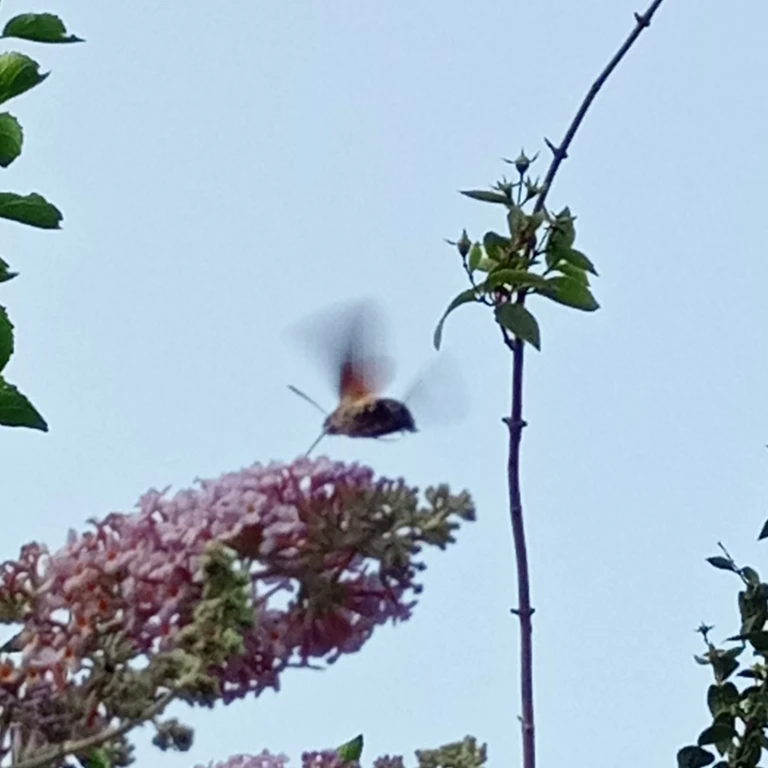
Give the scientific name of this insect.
Macroglossum stellatarum
